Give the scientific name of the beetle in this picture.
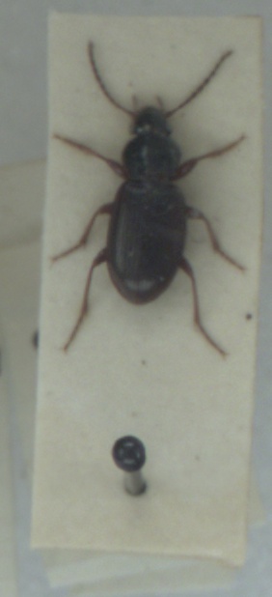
Pterostichus strenuus
